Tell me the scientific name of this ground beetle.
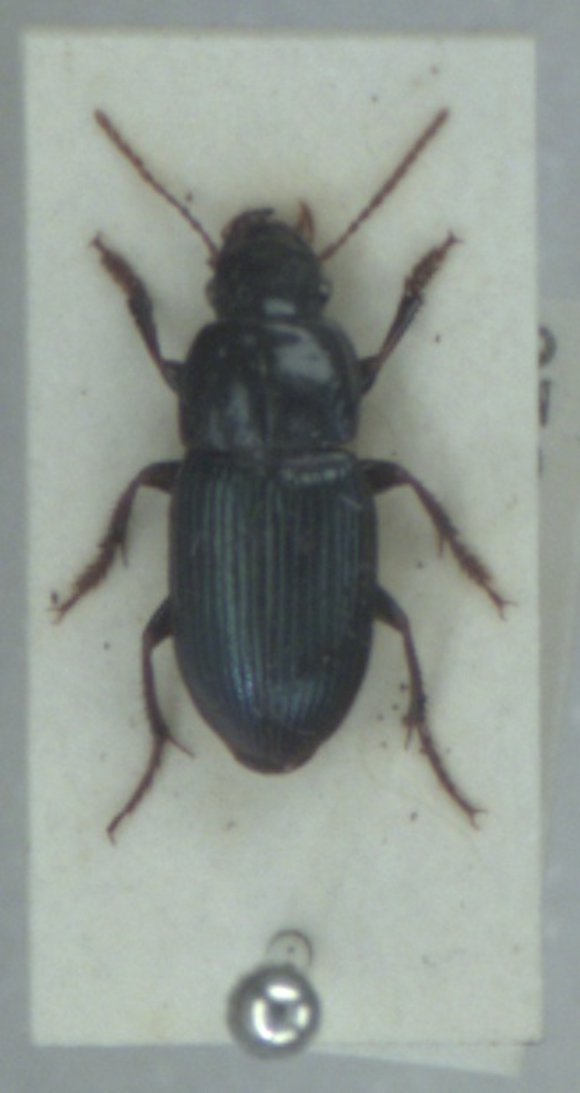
Harpalus rubripes
